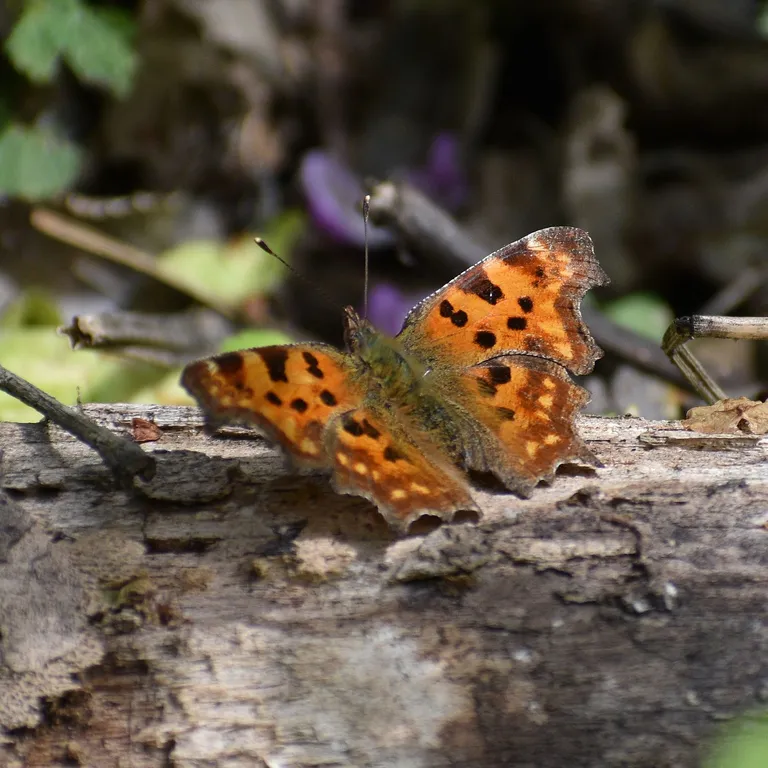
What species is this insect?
Polygonia c-album
